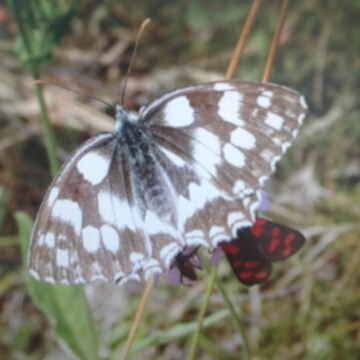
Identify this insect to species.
Melanargia galathea
